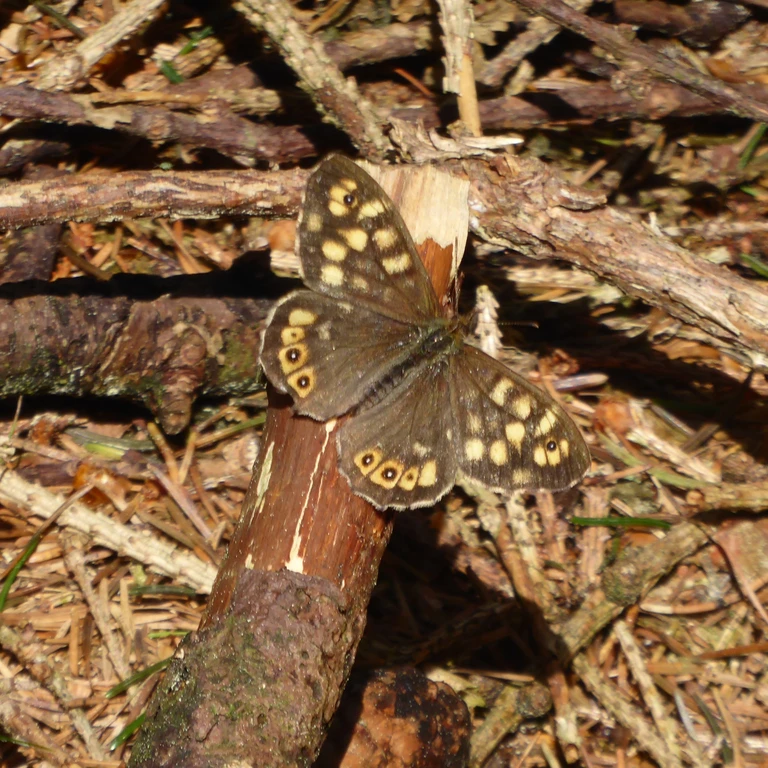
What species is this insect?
Pararge aegeria
